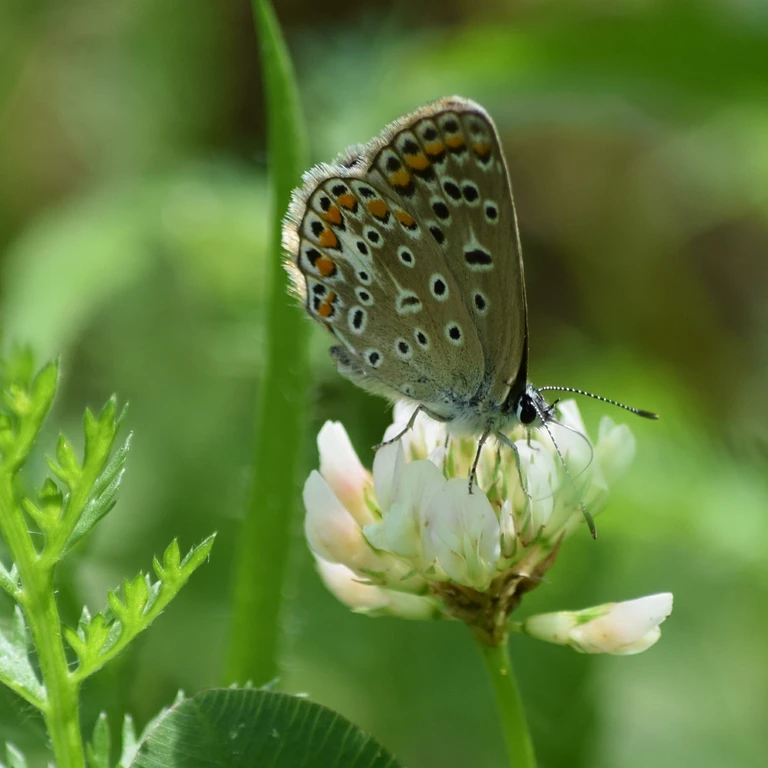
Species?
Polyommatus icarus
